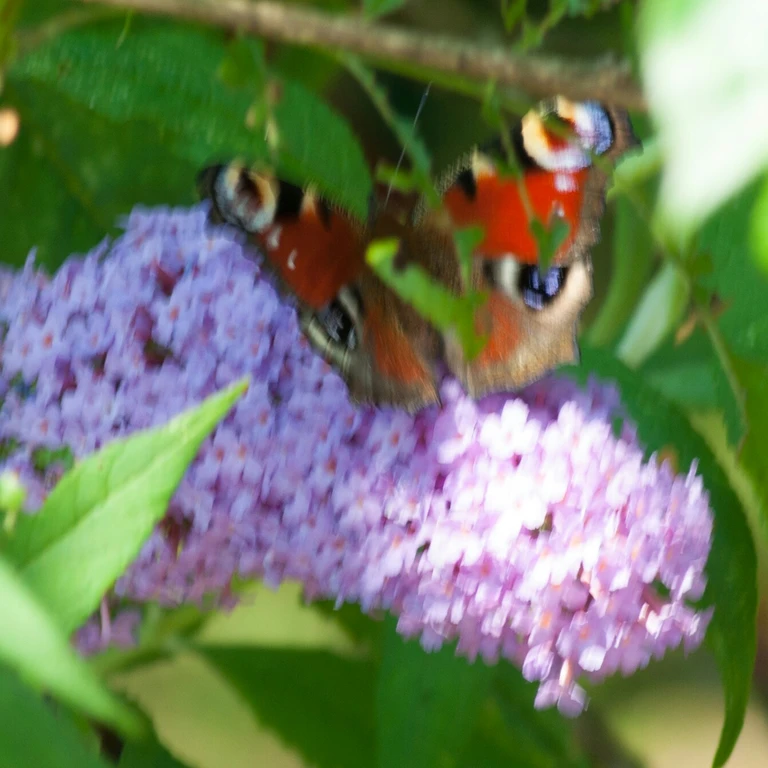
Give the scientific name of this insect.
Aglais io
